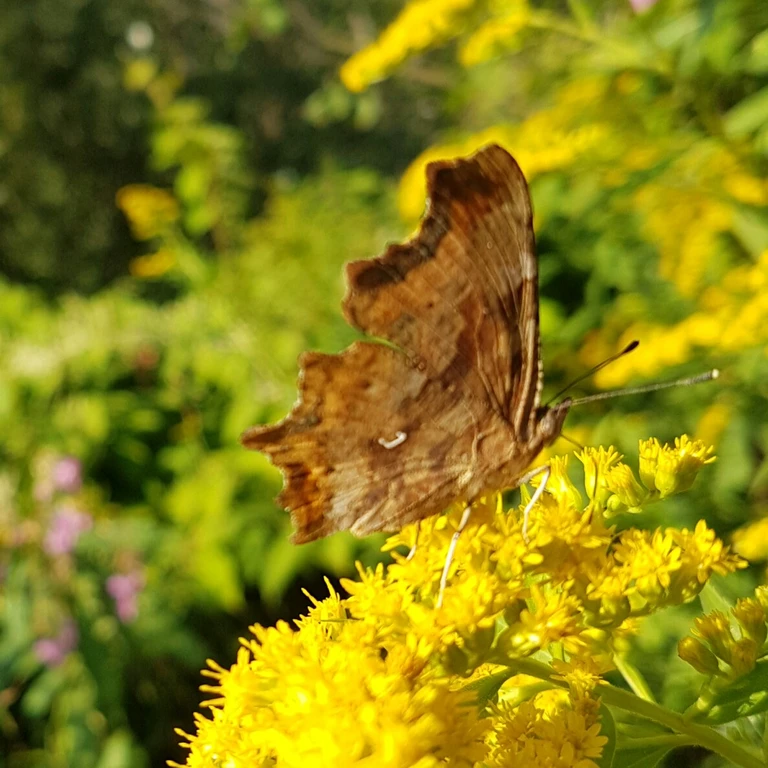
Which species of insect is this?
Polygonia c-album
